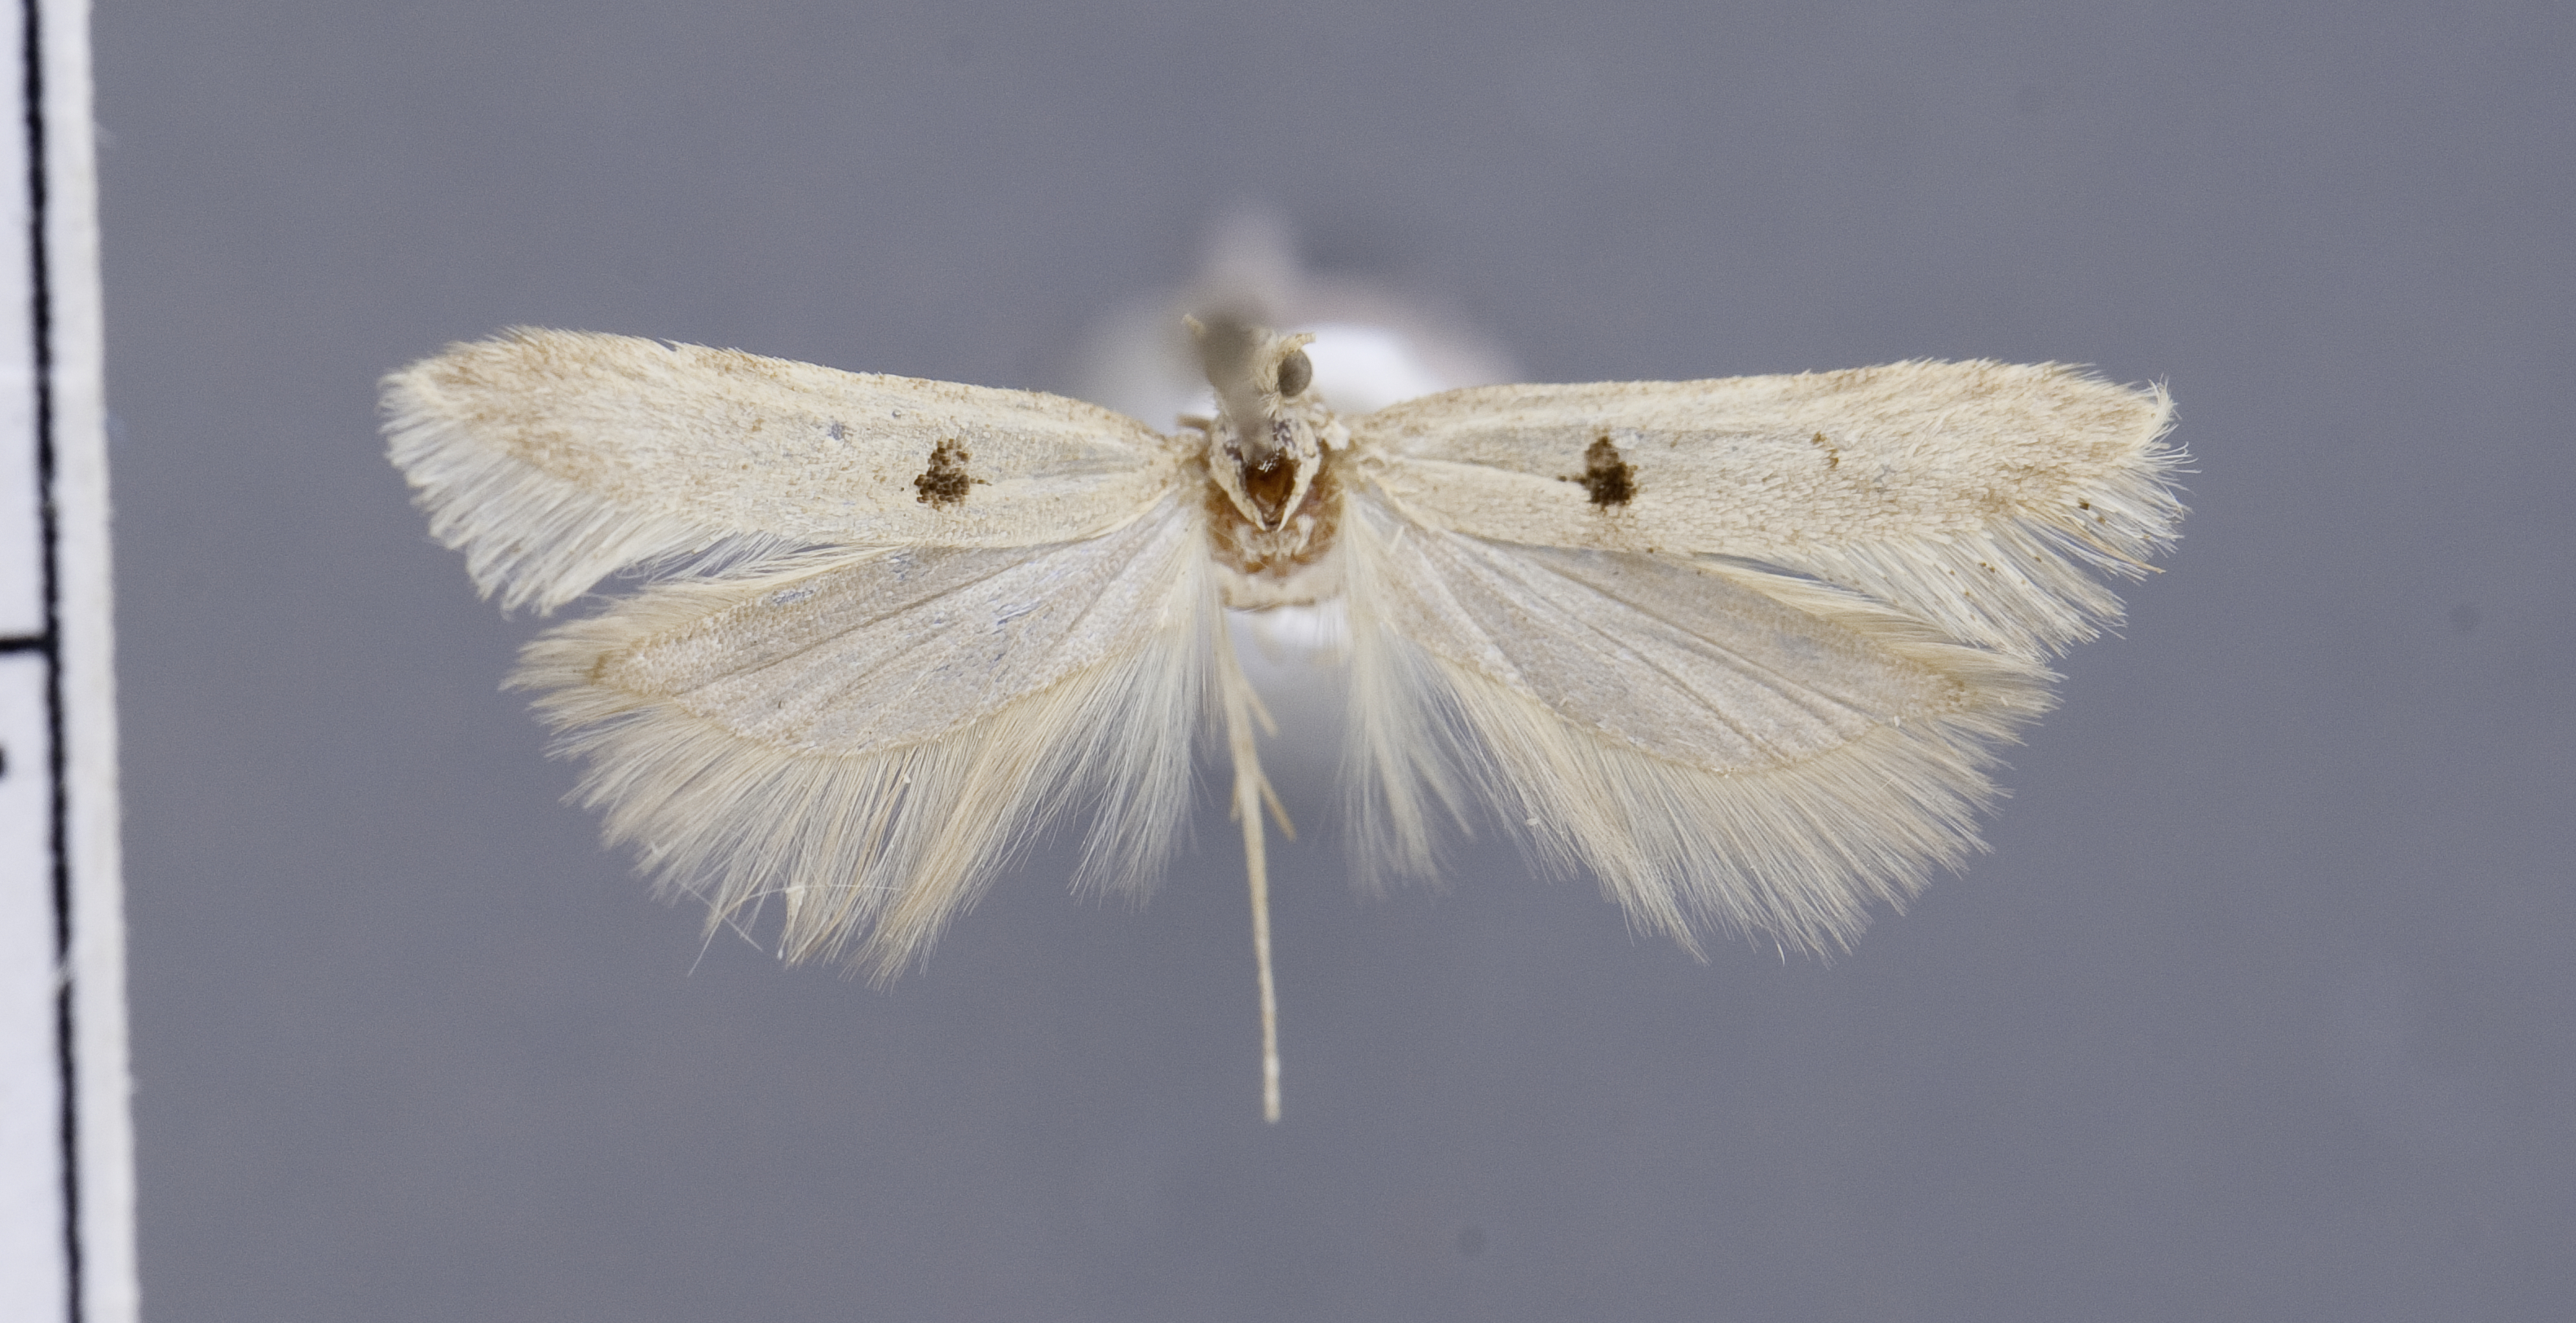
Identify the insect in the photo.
Lita dialis
